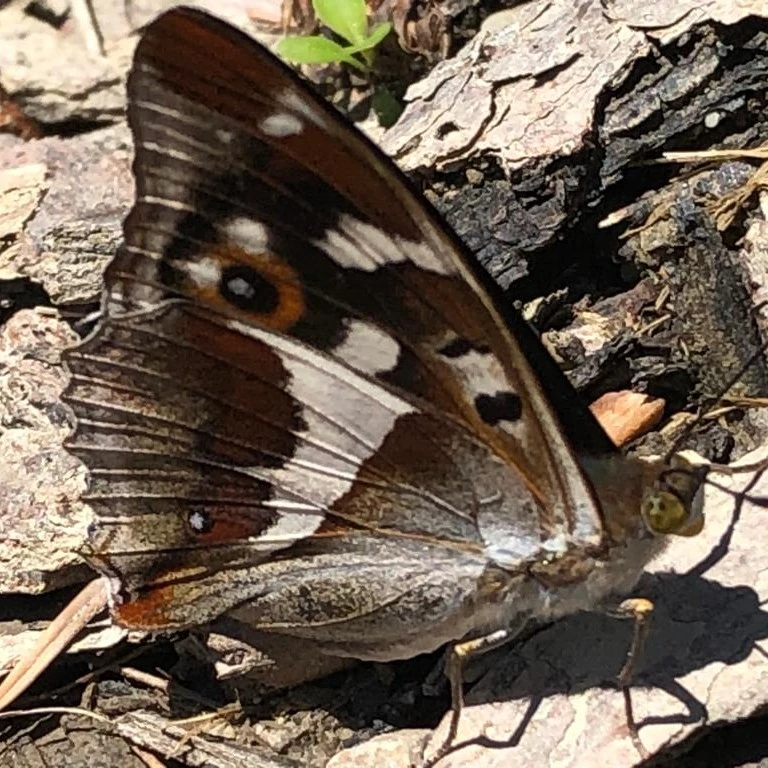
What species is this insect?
Apatura iris
